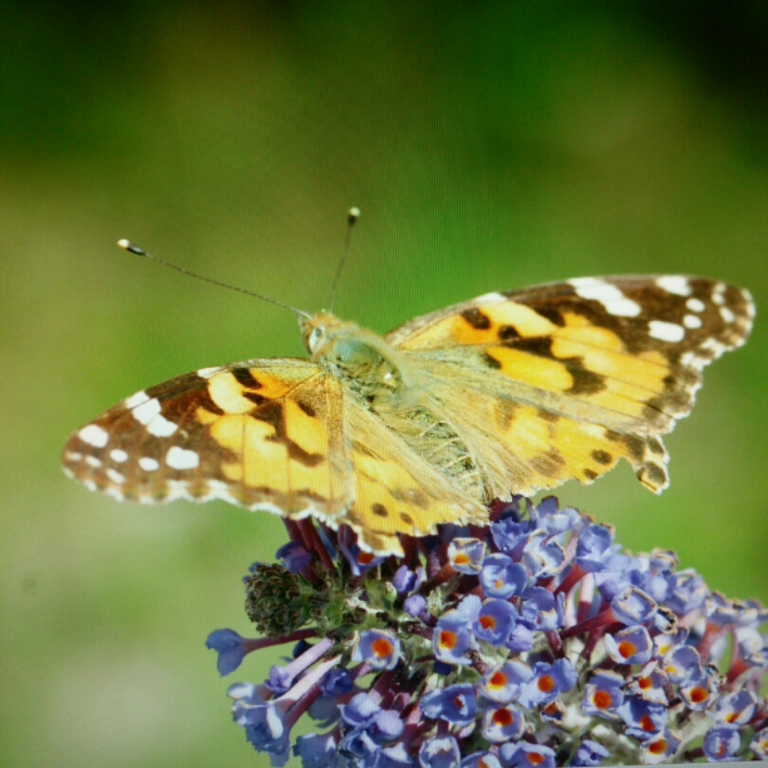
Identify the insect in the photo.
Vanessa cardui
